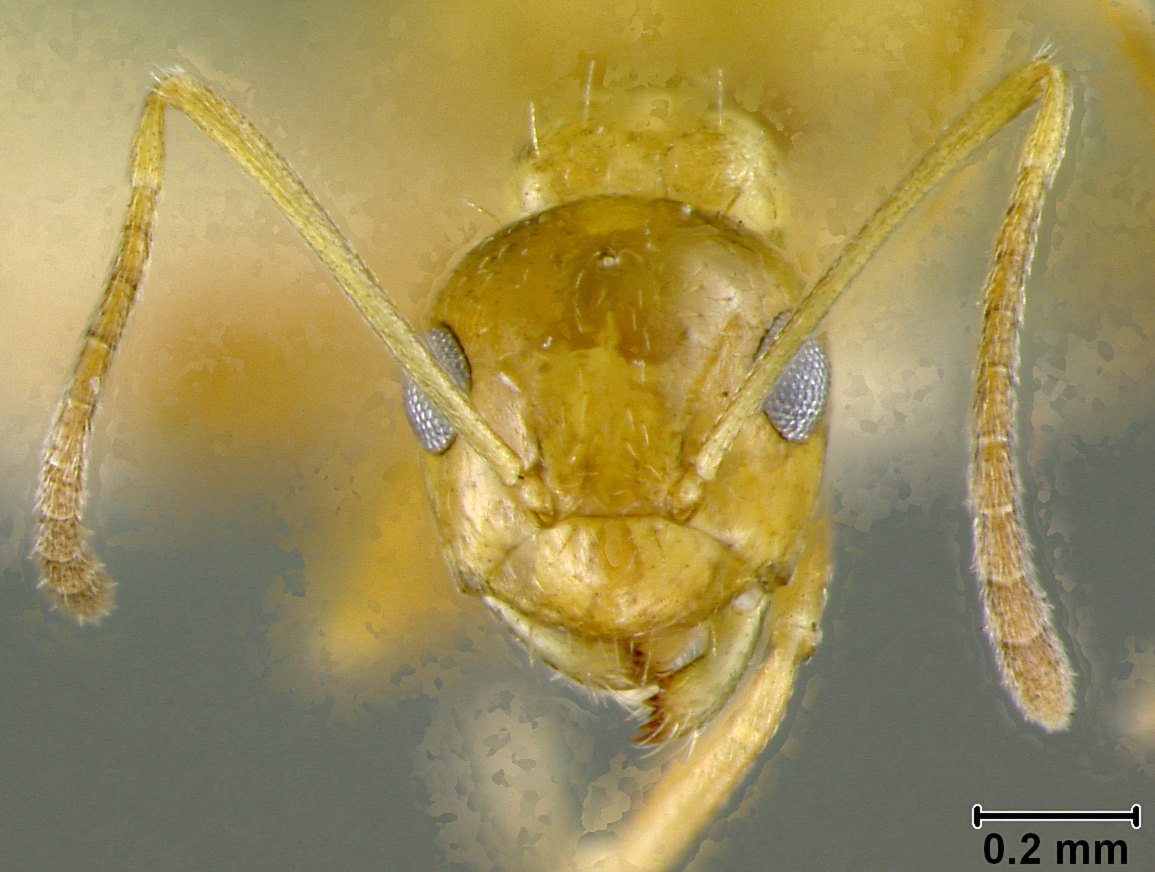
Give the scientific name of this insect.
Acantholepis chapmani
